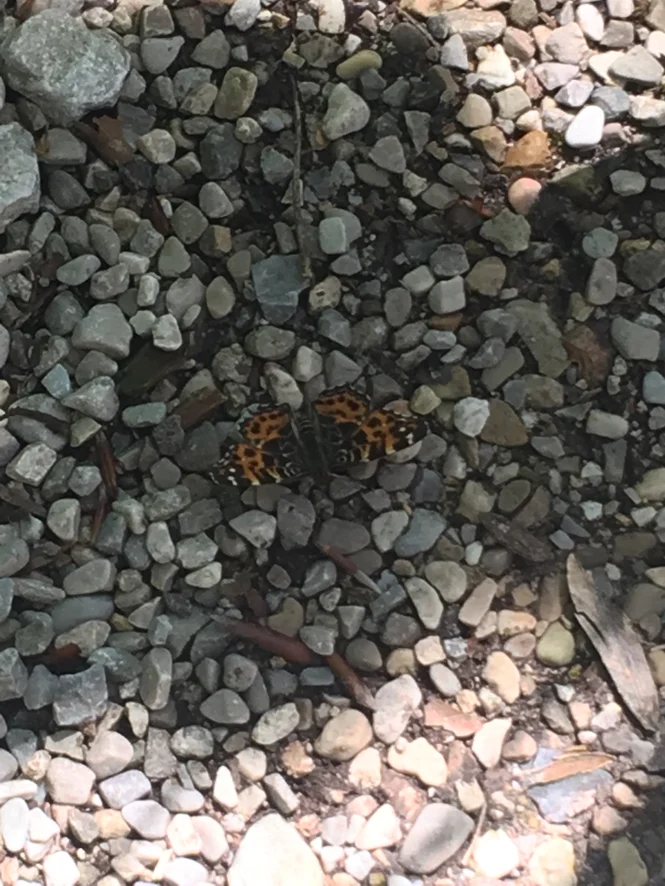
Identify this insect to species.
Araschnia levana
